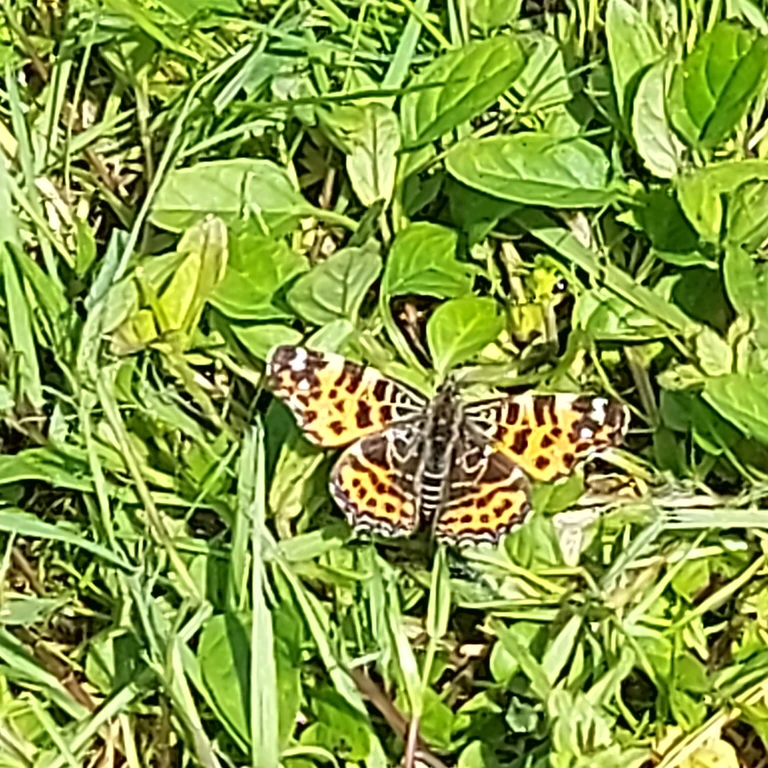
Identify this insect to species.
Araschnia levana
